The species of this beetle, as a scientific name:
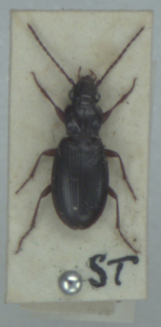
Patrobus atrorufus
